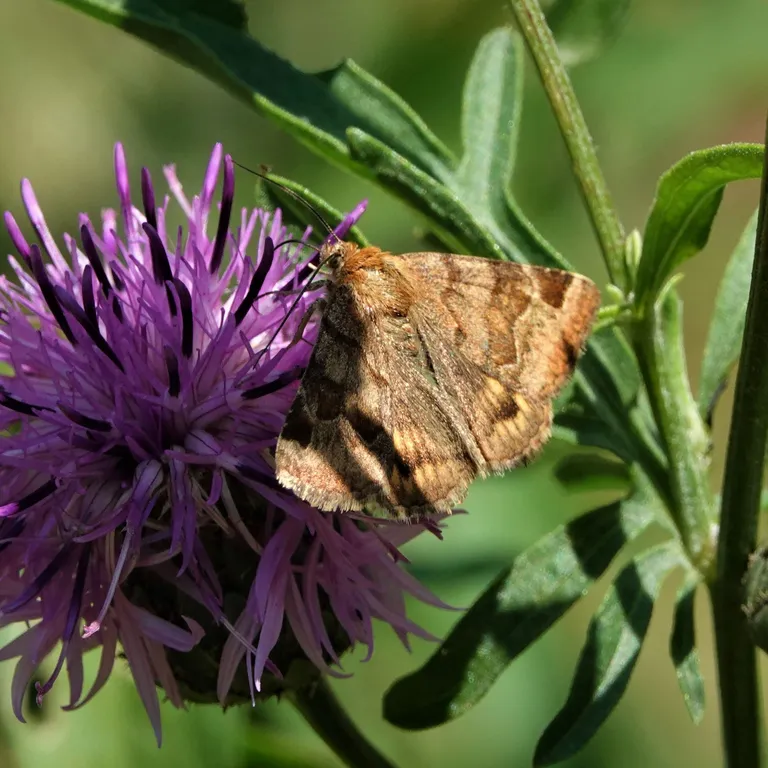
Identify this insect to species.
Euclidia glyphica
